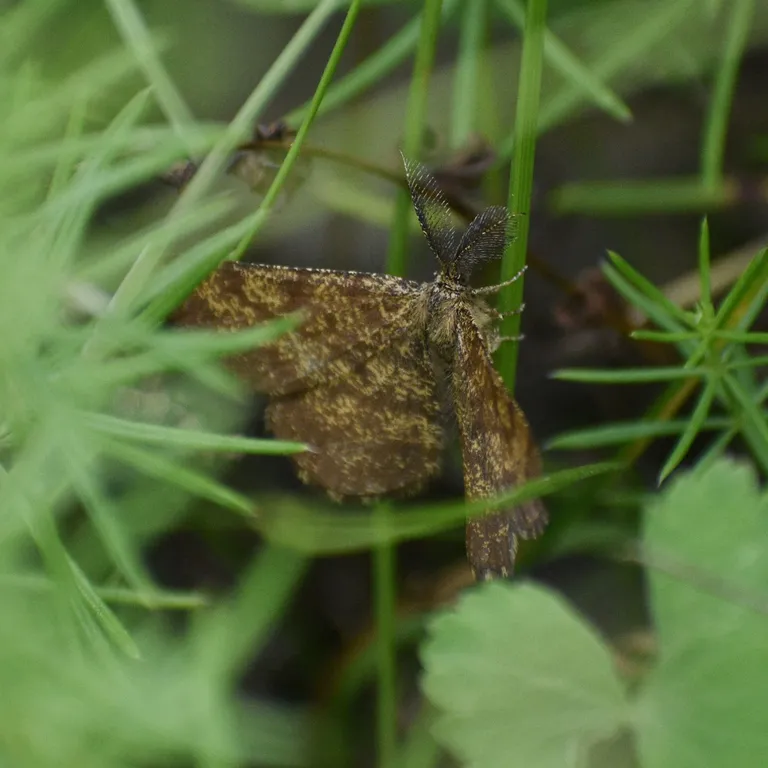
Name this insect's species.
Ematurga atomaria
